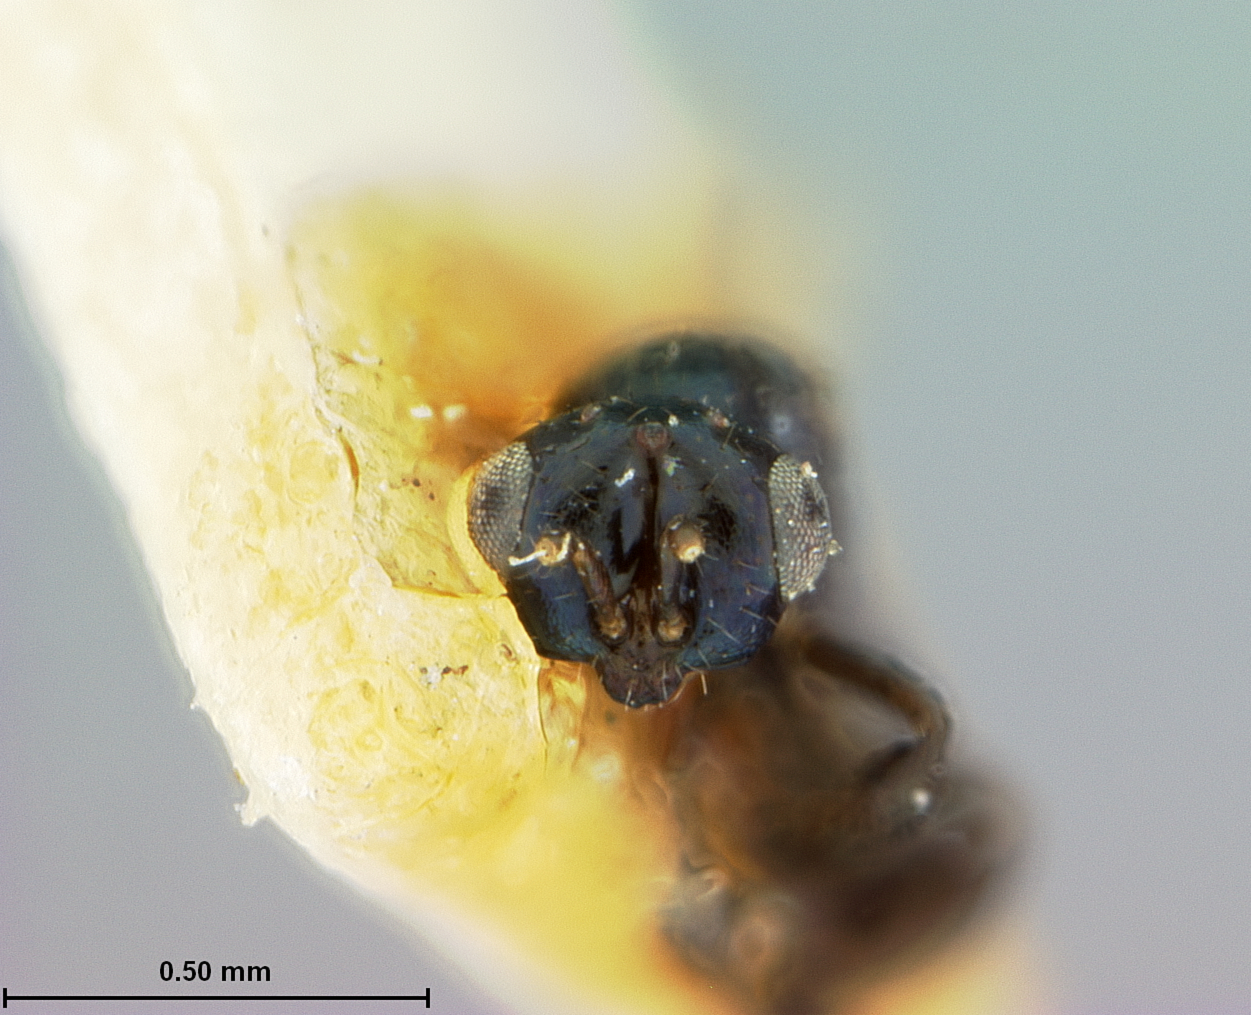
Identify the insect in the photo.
Spathopus anomalipes
